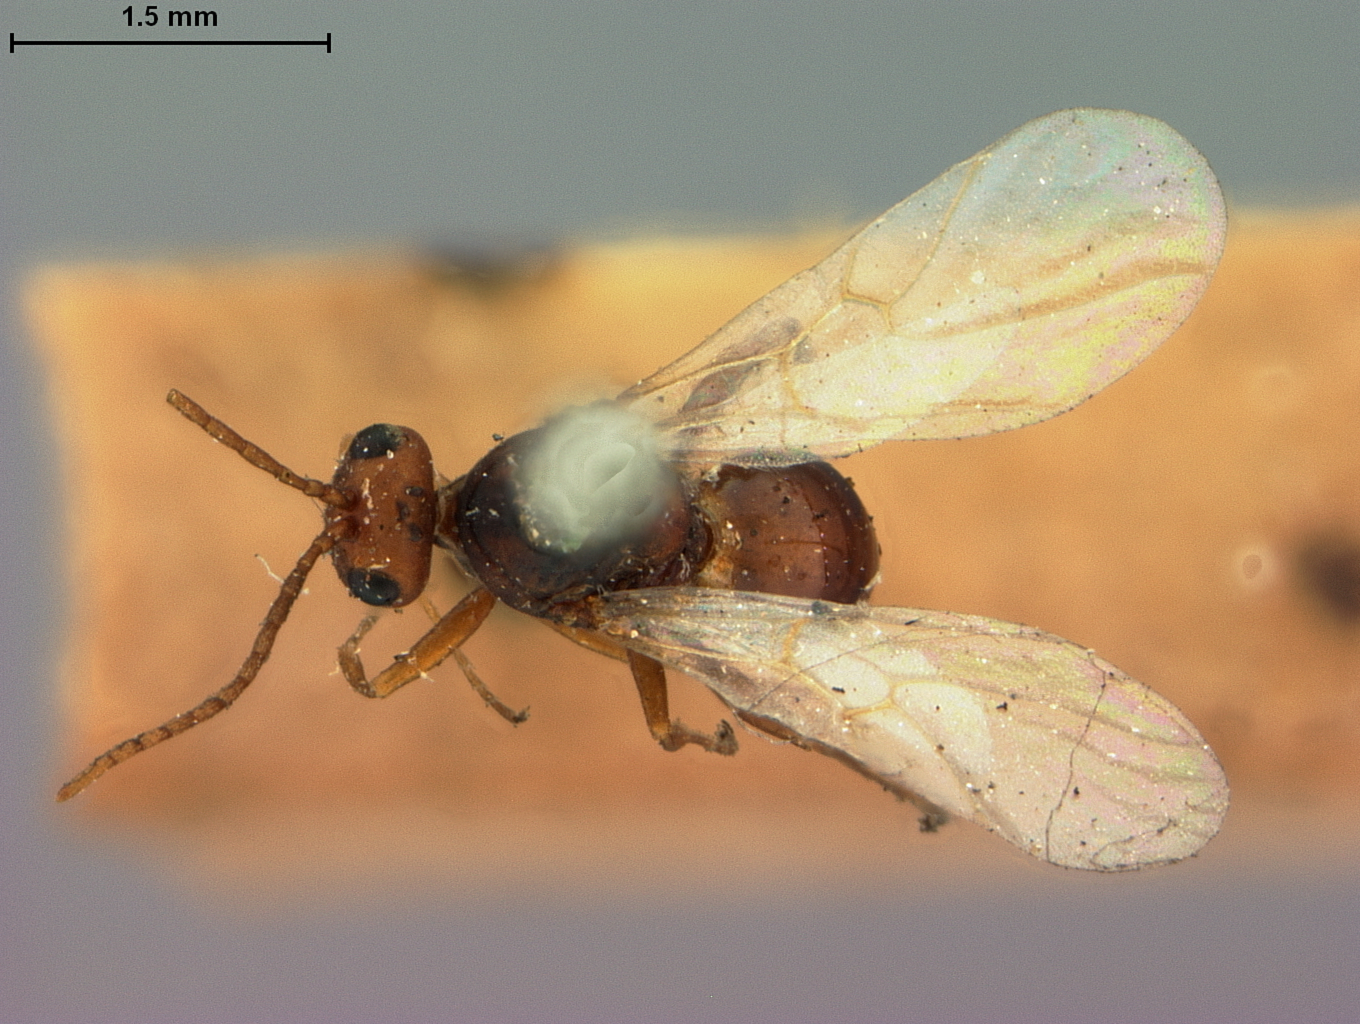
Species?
Antistrophus lygodesmiaepisum
